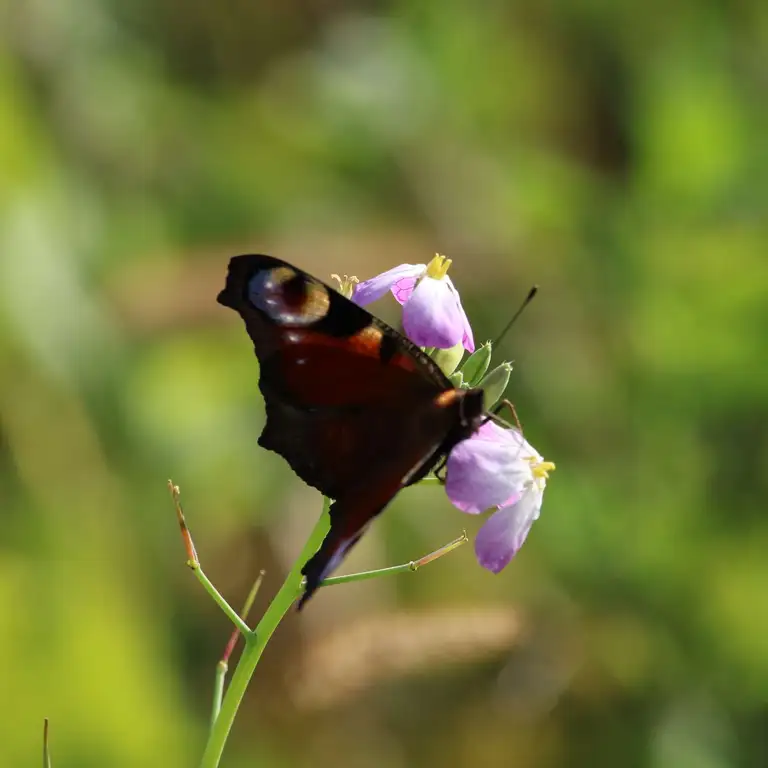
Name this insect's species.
Aglais io
